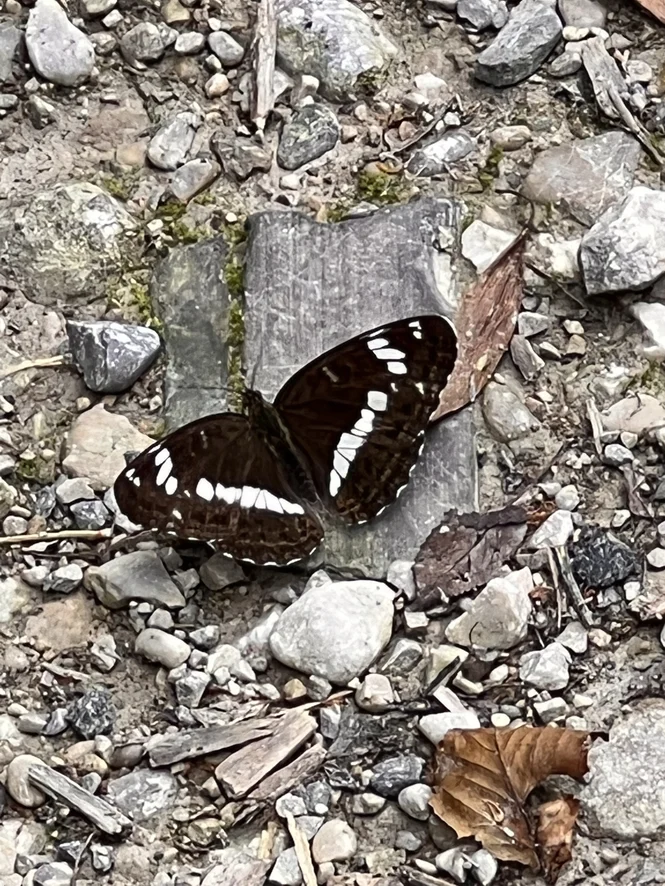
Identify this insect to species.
Limenitis camilla (also Ladoga camilla)
